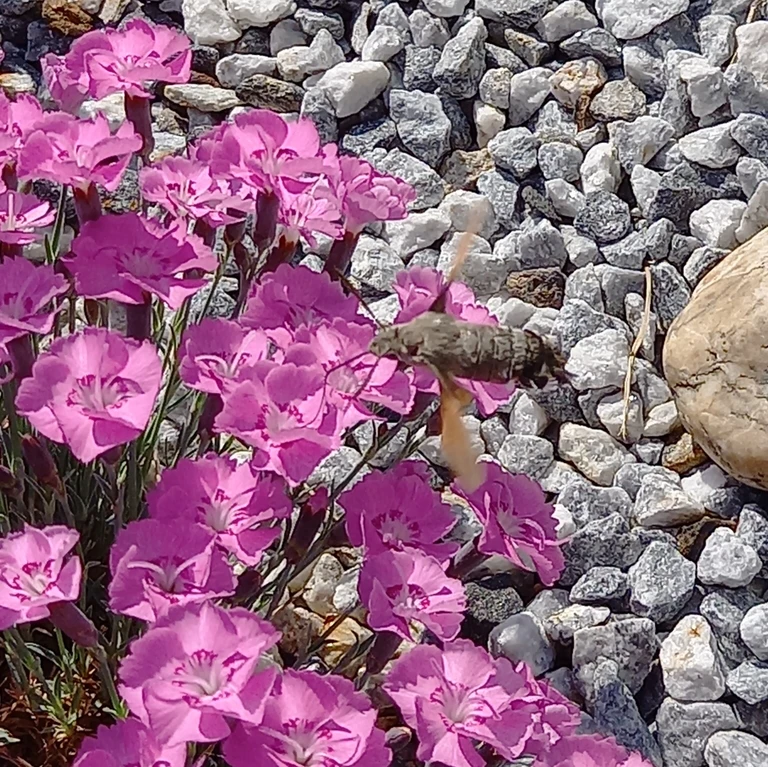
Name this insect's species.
Macroglossum stellatarum
